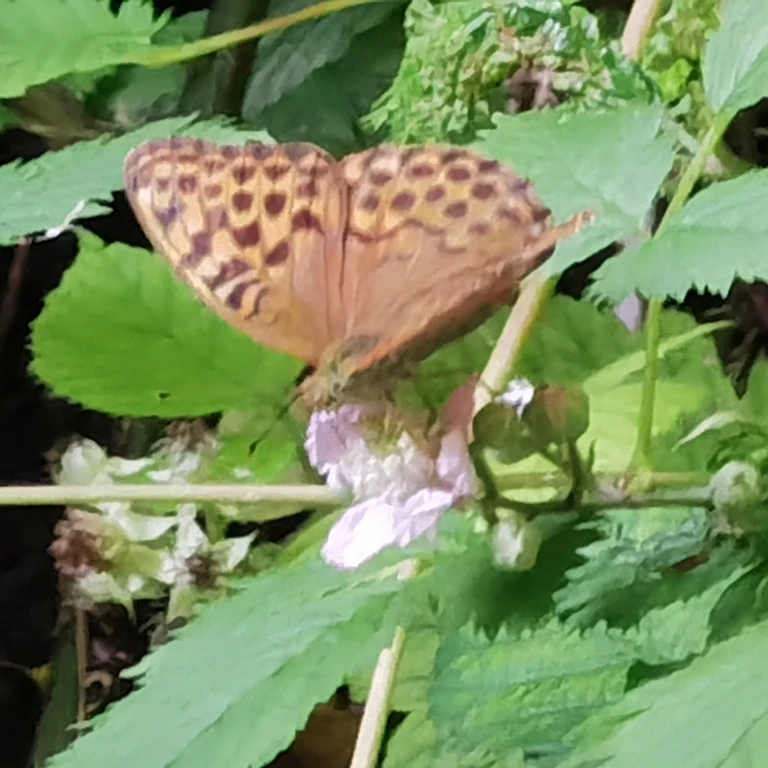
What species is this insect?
Argynnis paphia
